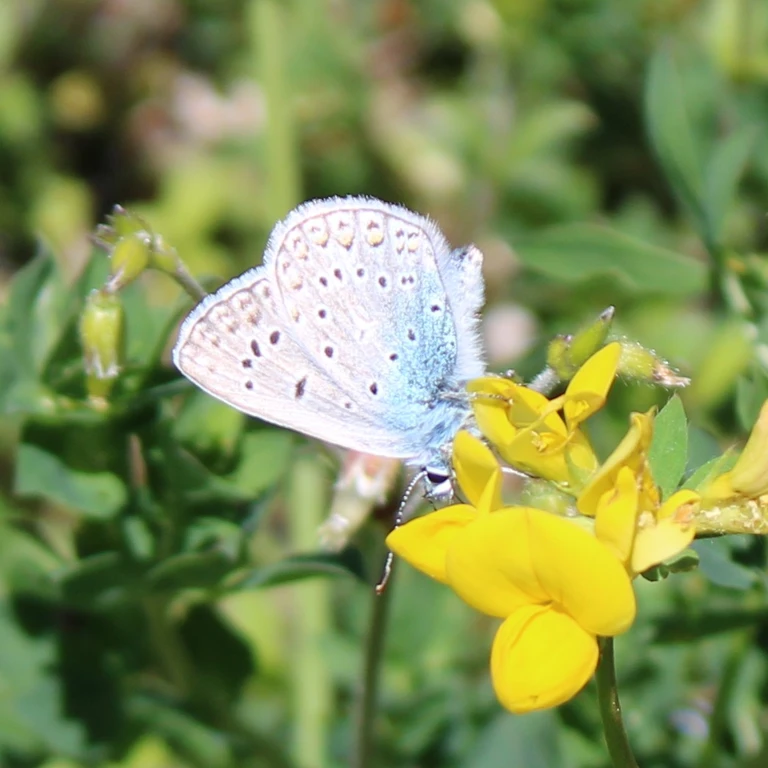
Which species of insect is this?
Polyommatus icarus
